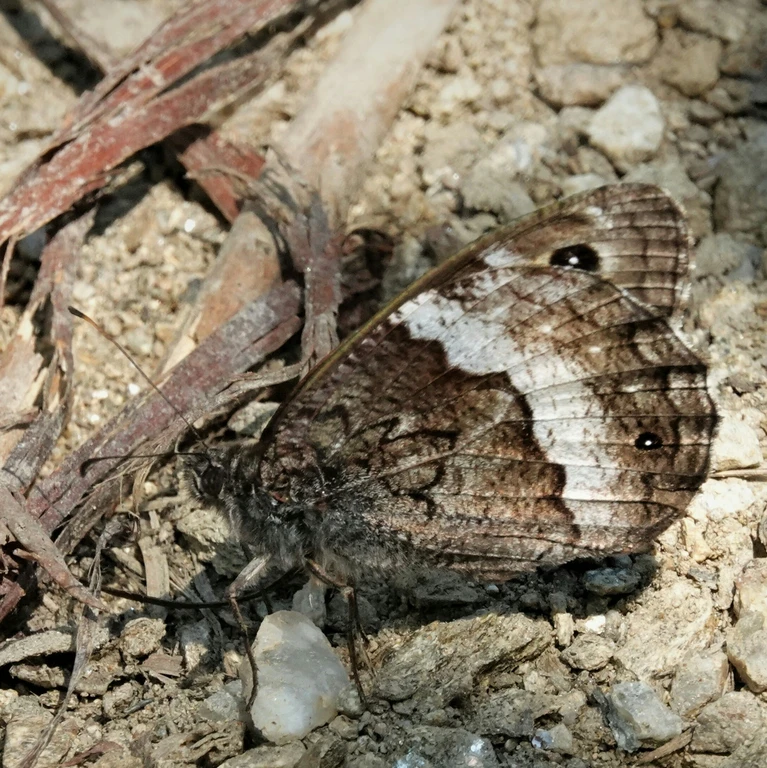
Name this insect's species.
Hipparchia fagi
